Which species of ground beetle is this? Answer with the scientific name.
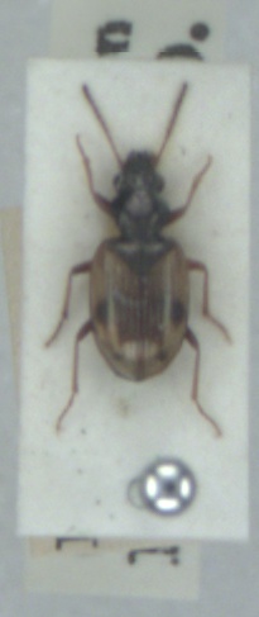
Bembidion pallidipenne
